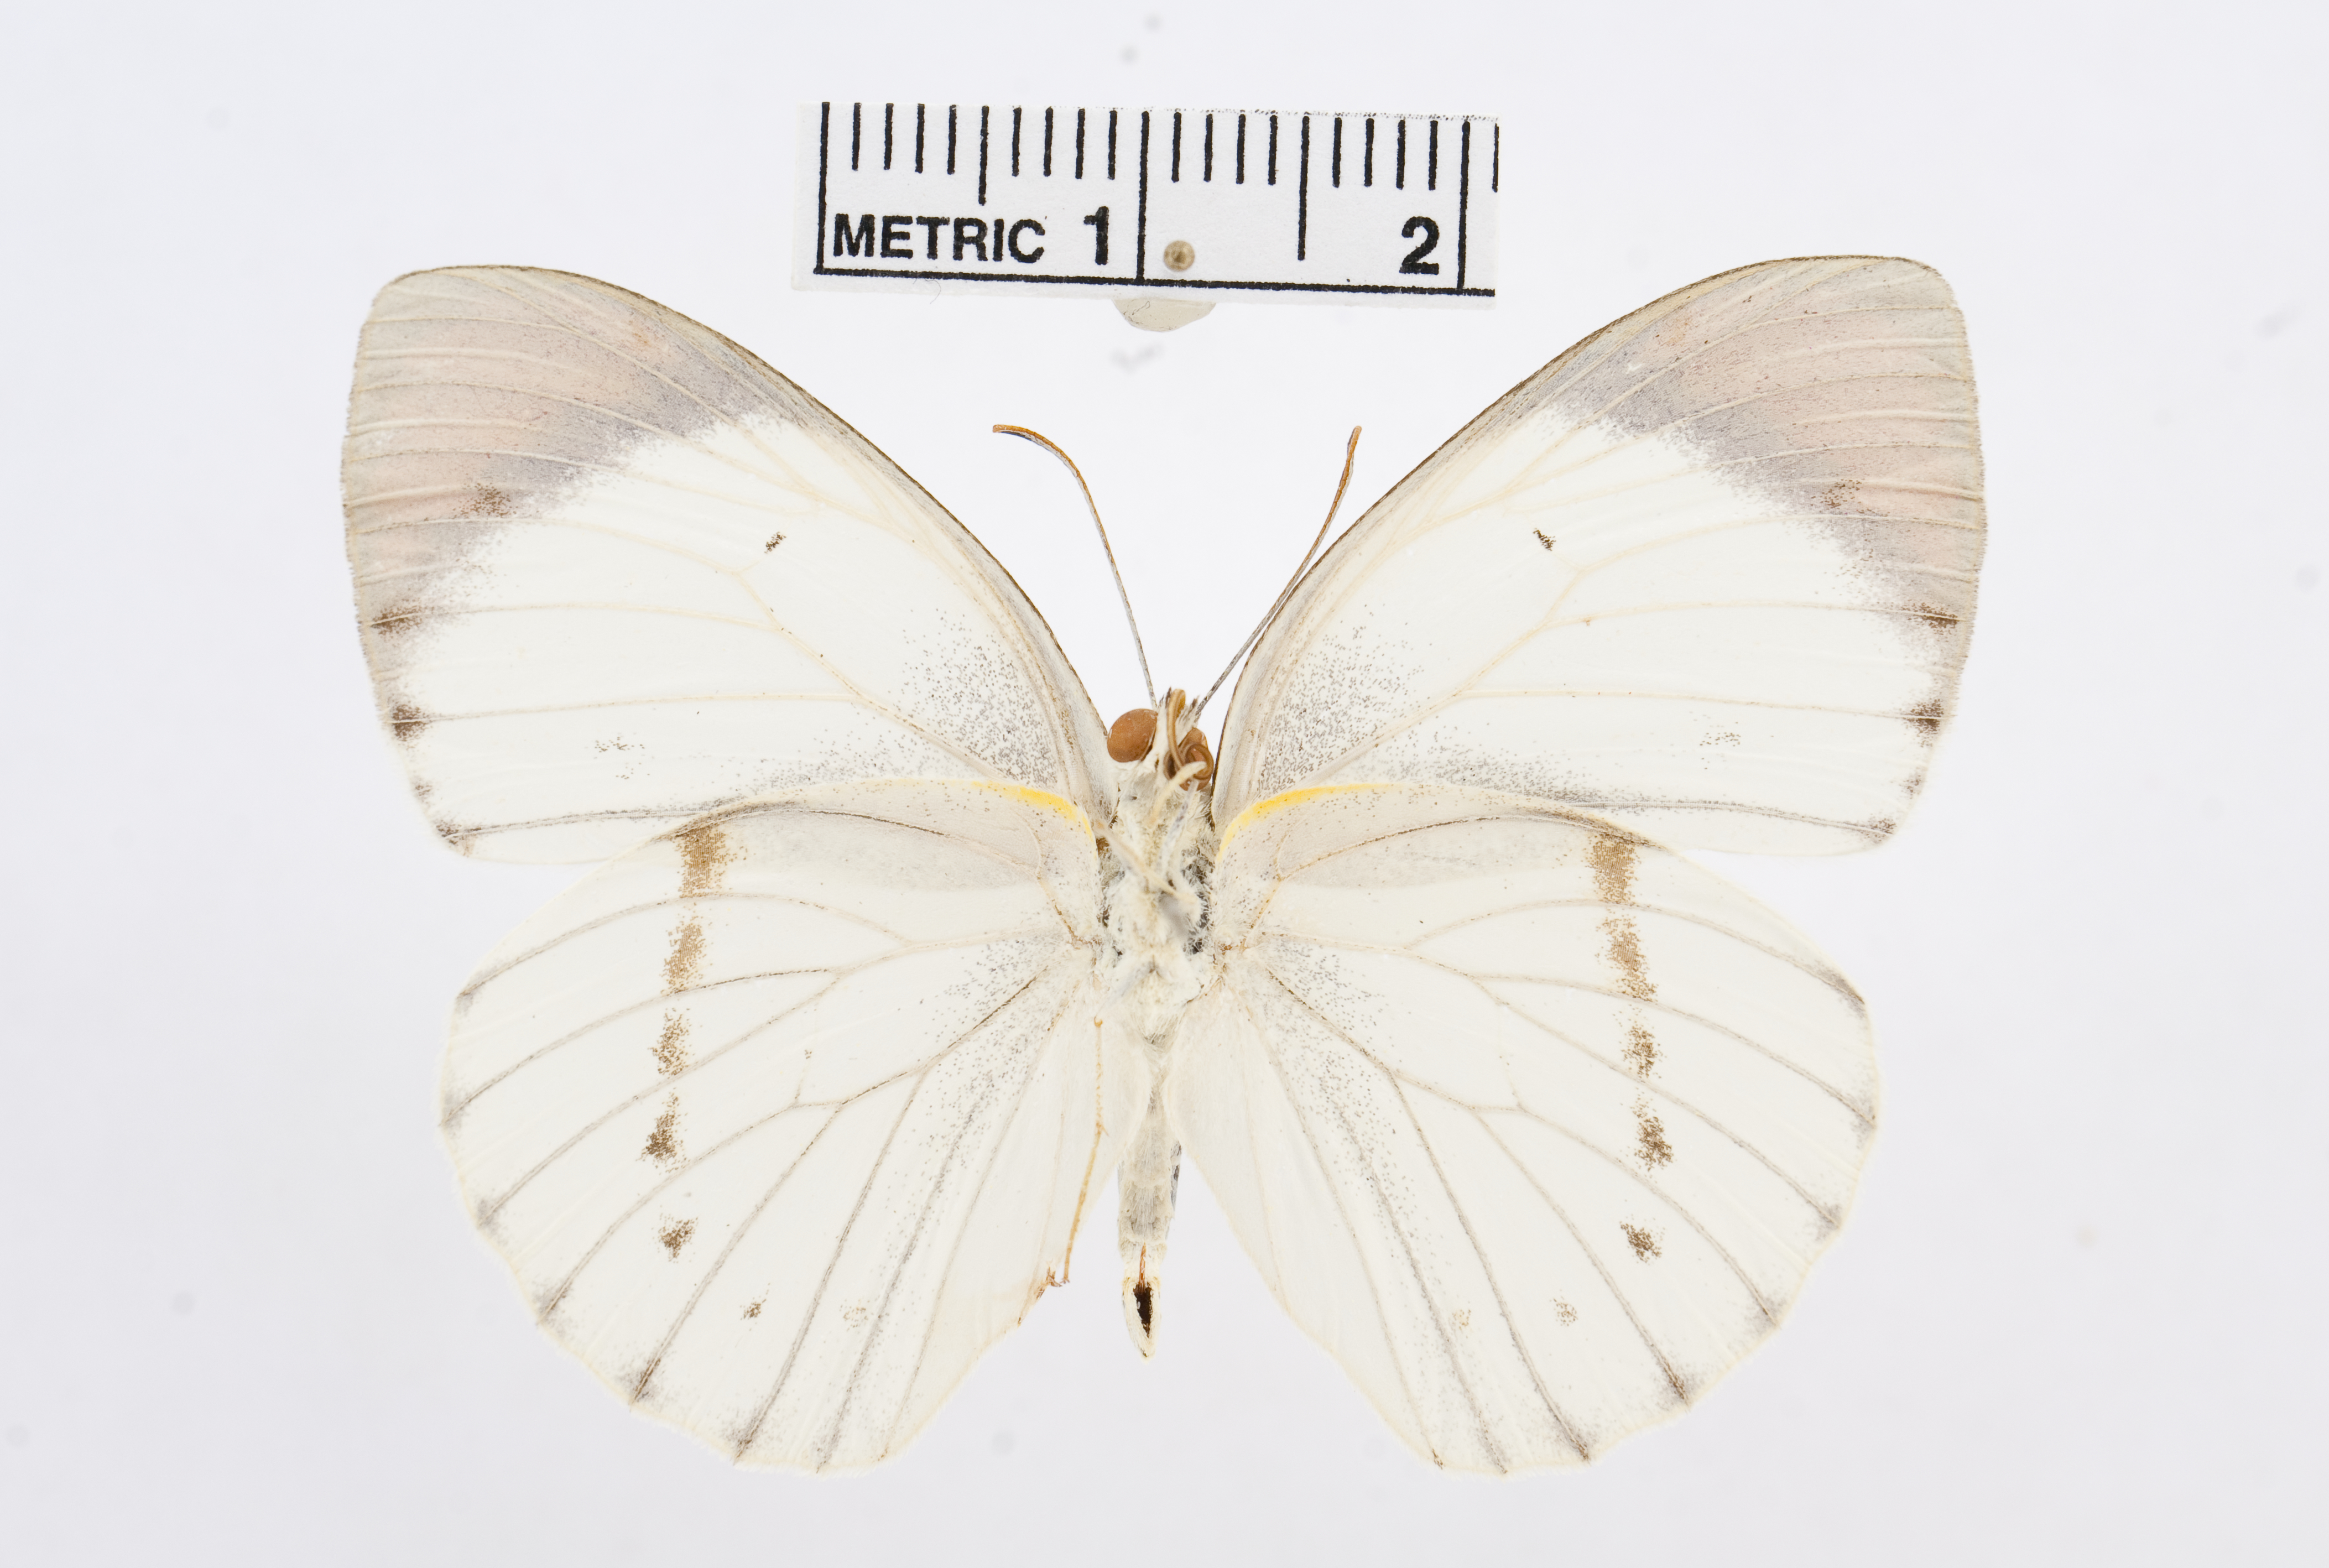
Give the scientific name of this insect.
Colotis ione
